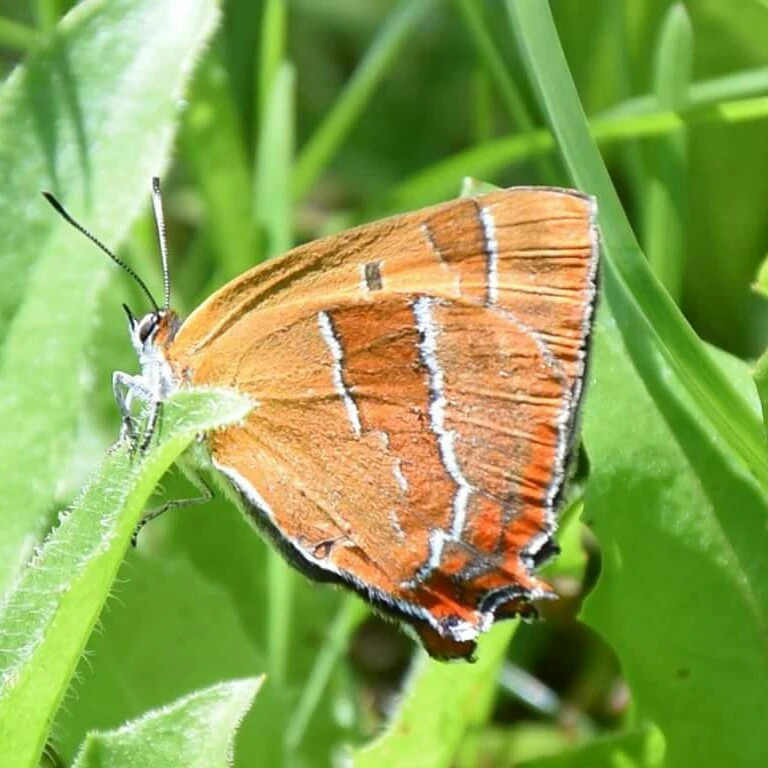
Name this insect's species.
Thecla betulae
